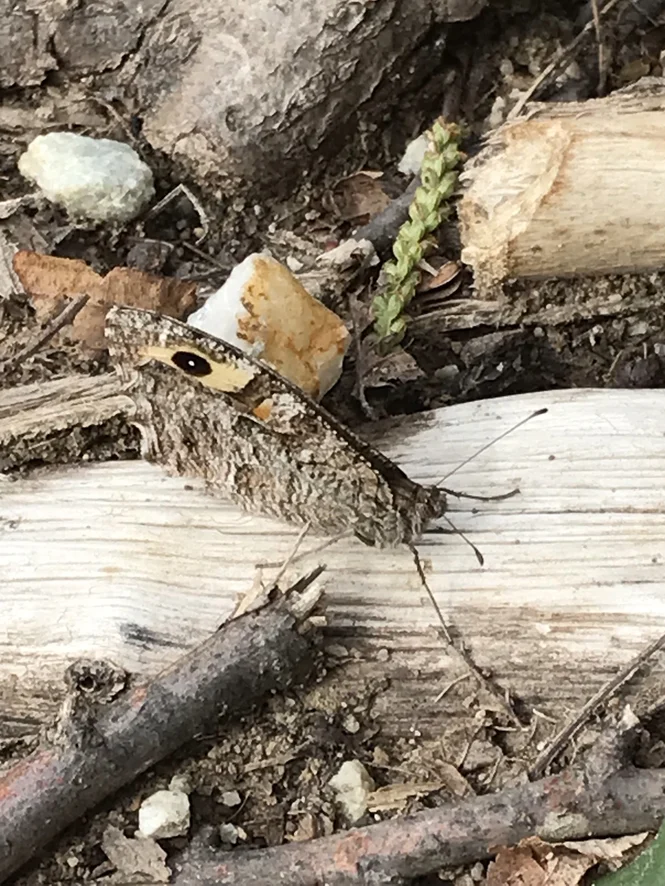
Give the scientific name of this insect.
Hipparchia semele
